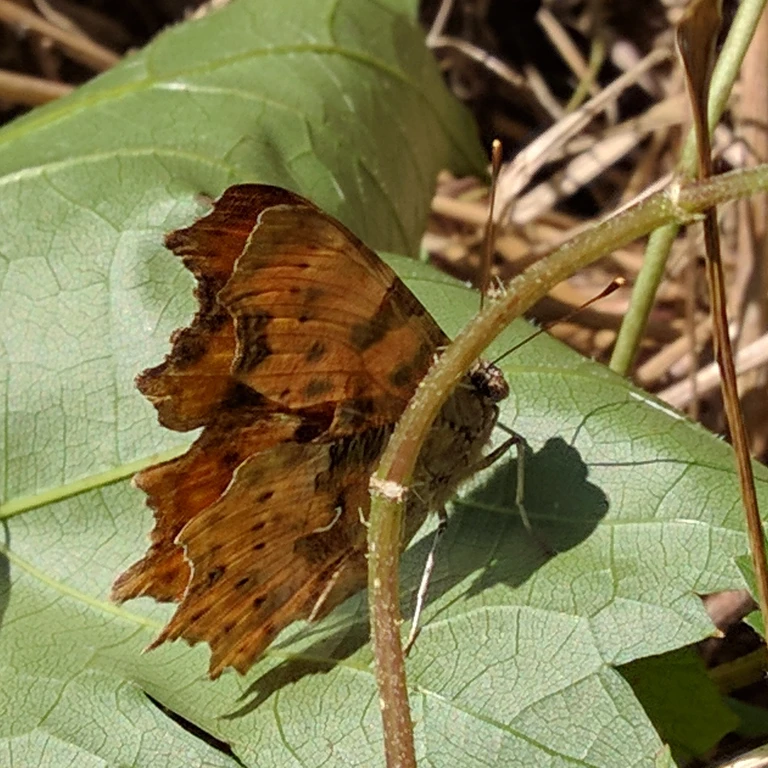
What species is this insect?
Polygonia c-album
